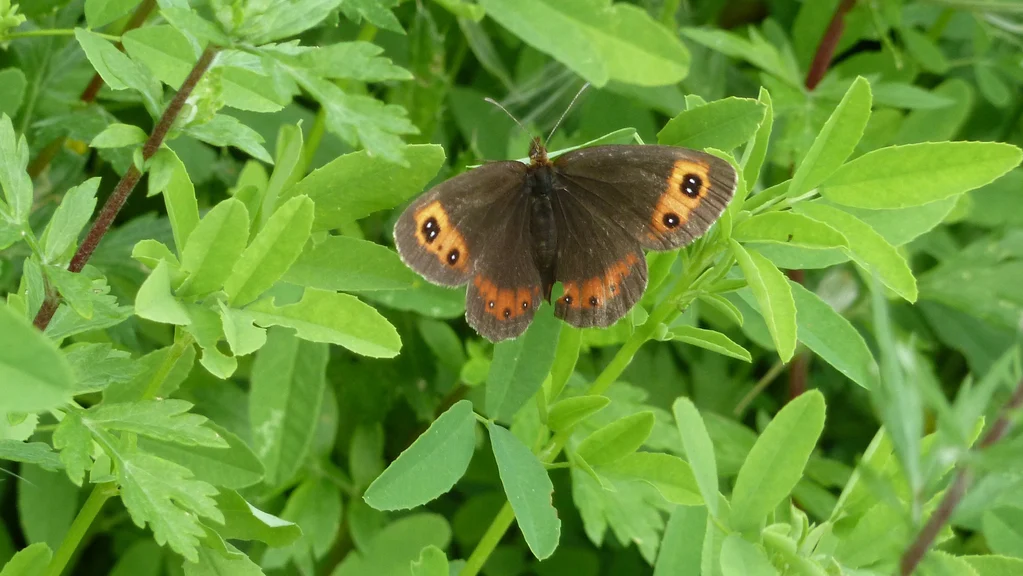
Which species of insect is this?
Erebia aethiops
